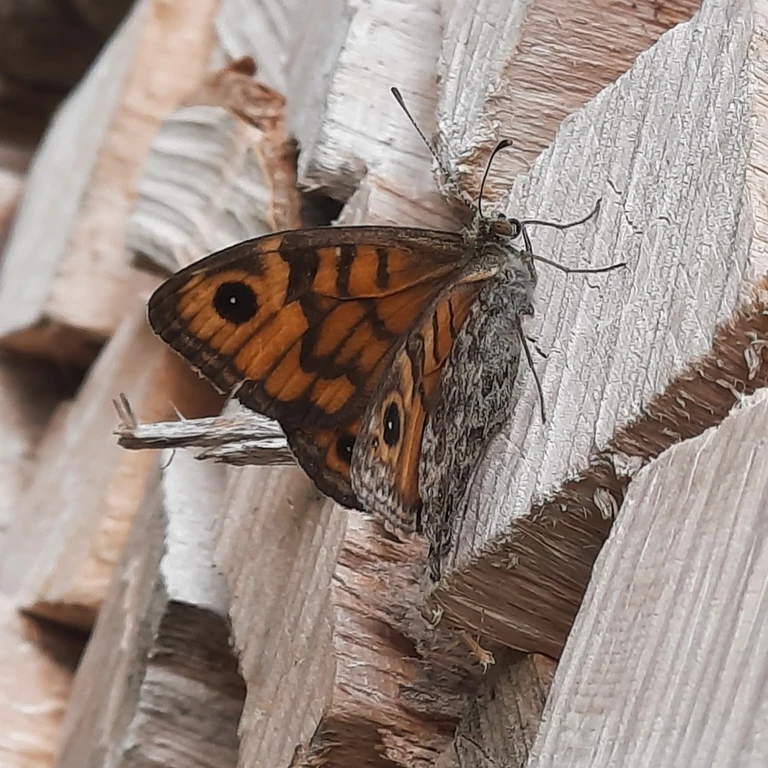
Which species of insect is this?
Lasiommata megera (also Pararge megera)
